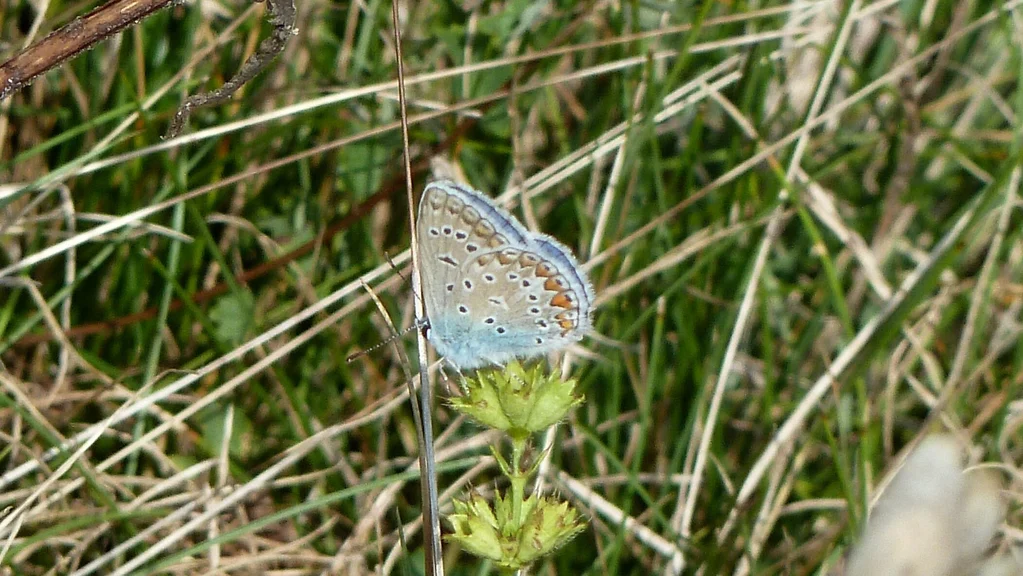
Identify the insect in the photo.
Polyommatus icarus
